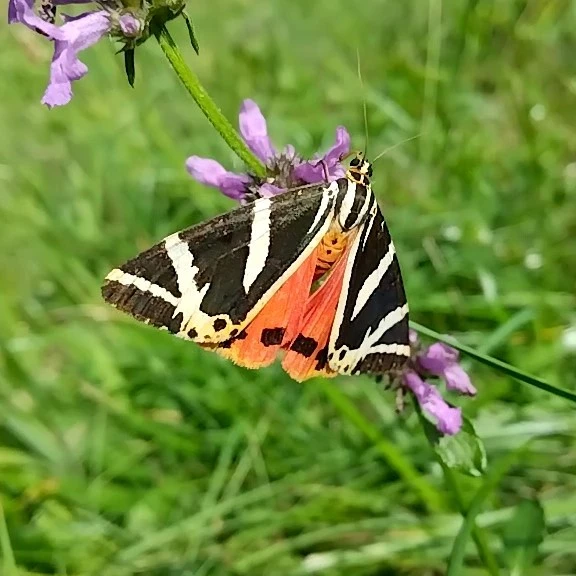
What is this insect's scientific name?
Euplagia quadripunctaria
